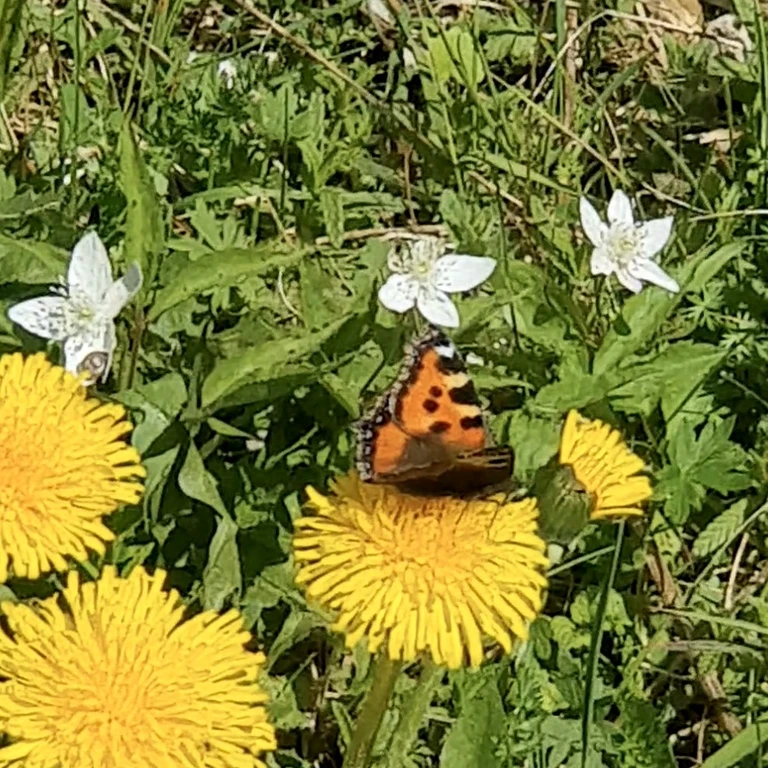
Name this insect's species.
Aglais urticae
